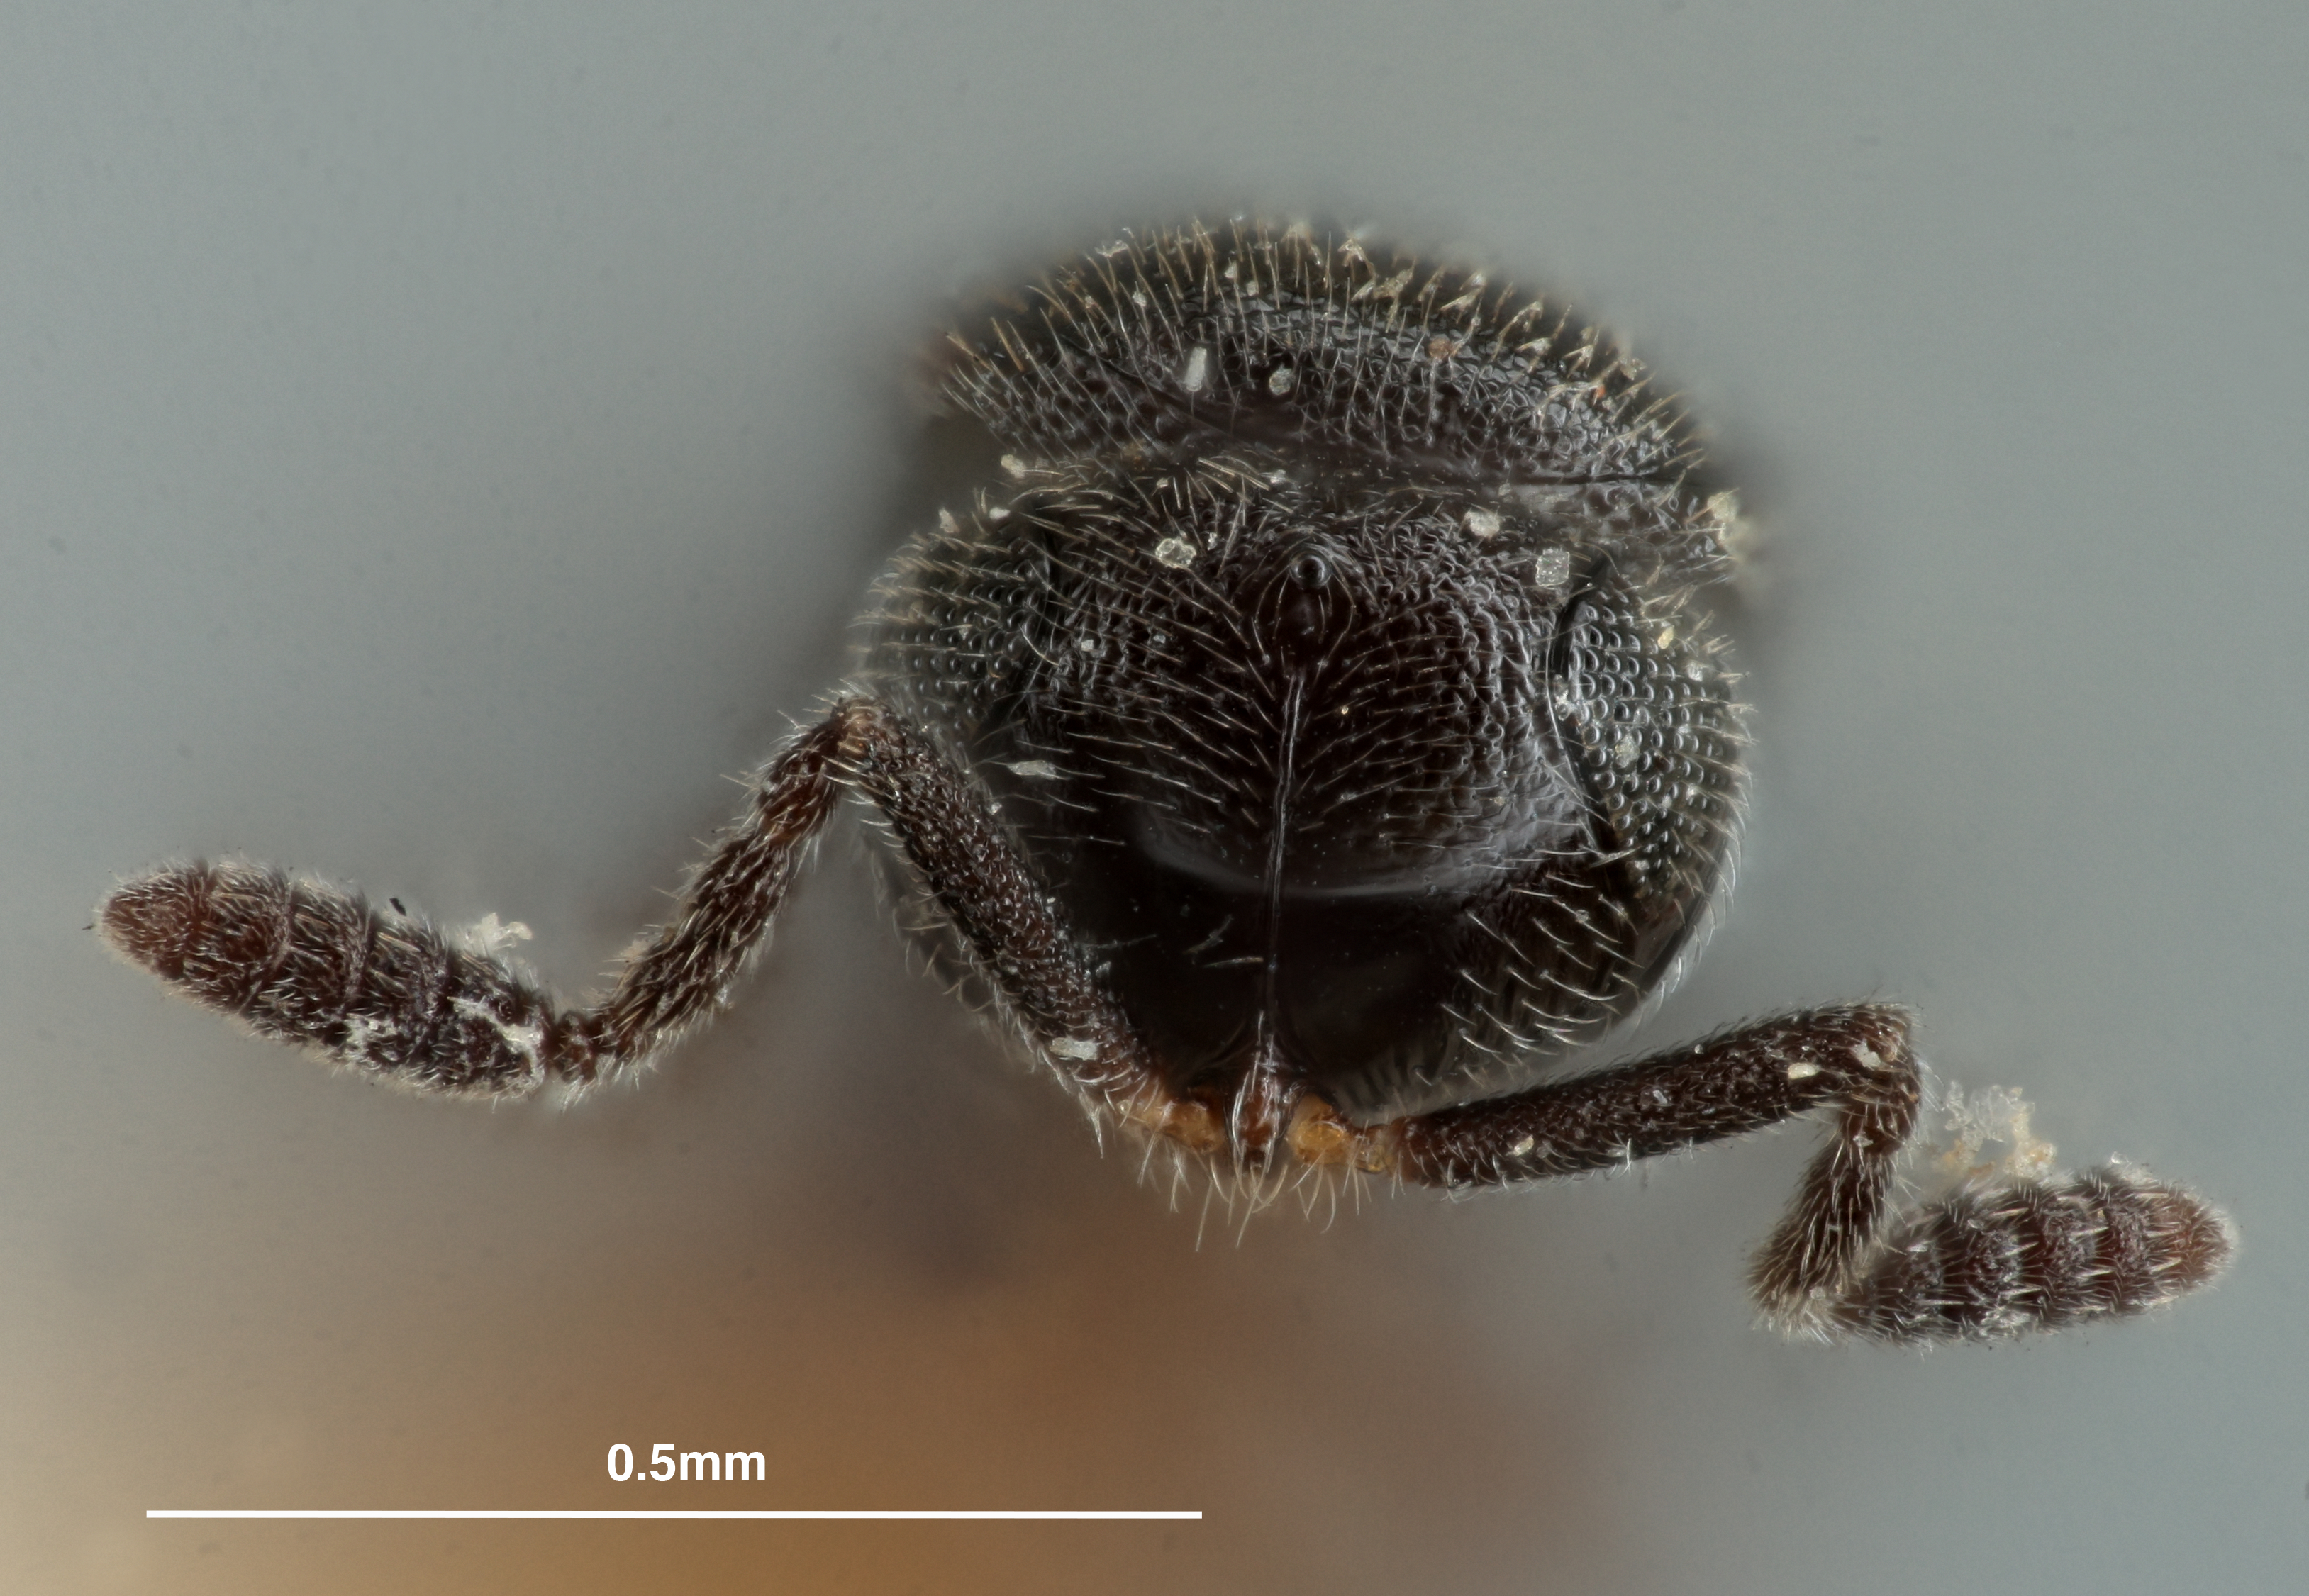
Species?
Prosacantha nana
